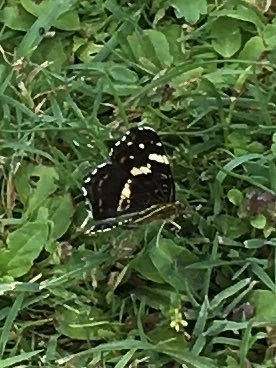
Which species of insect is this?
Araschnia levana
